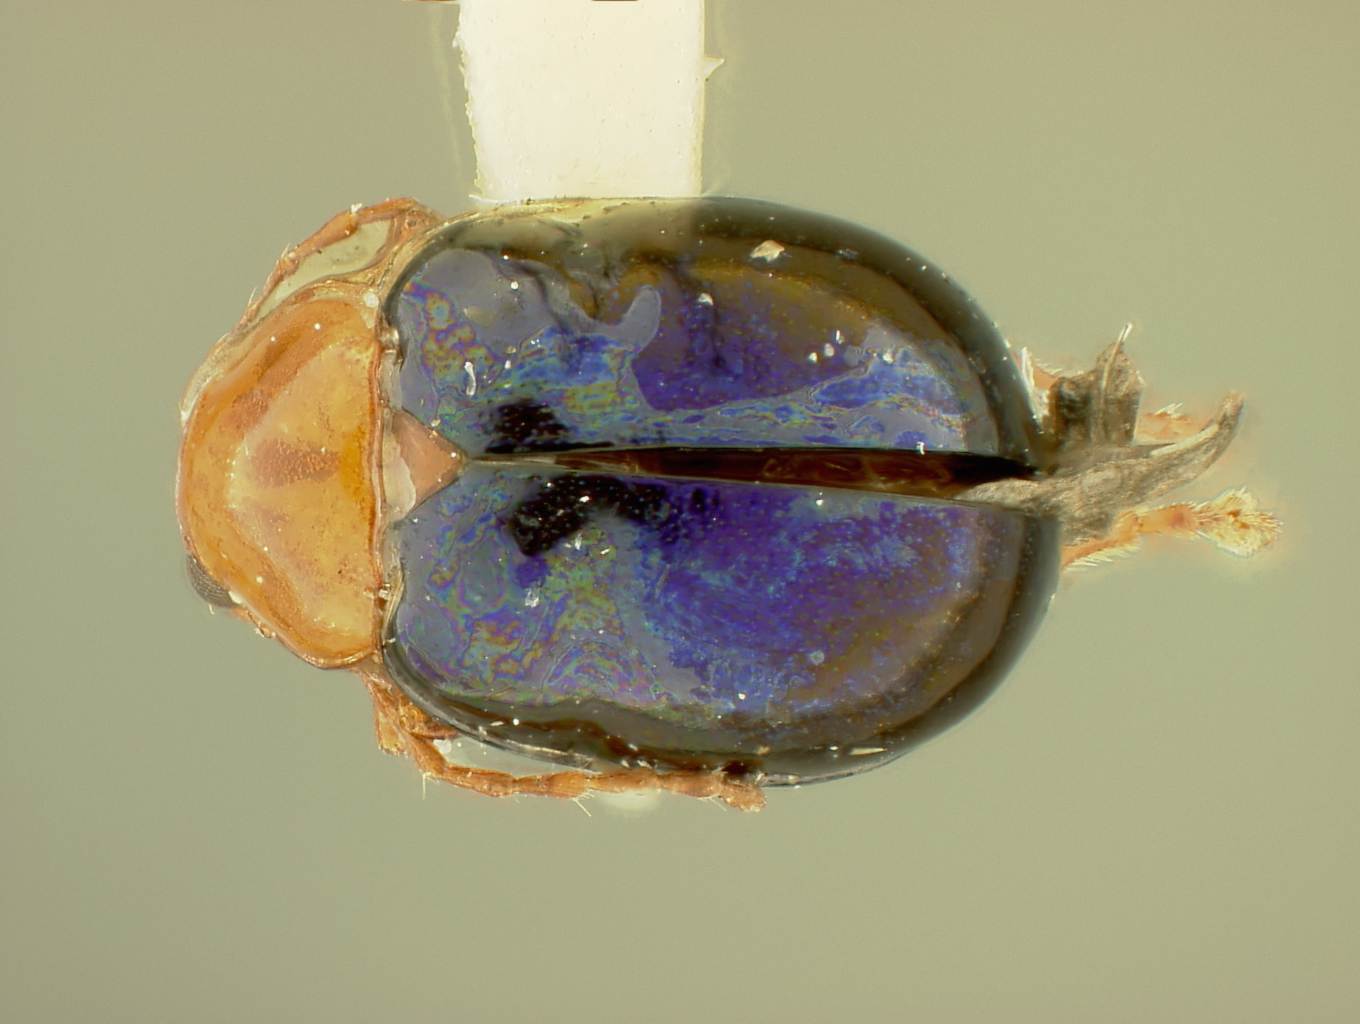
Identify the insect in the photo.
Homoschema buscki
